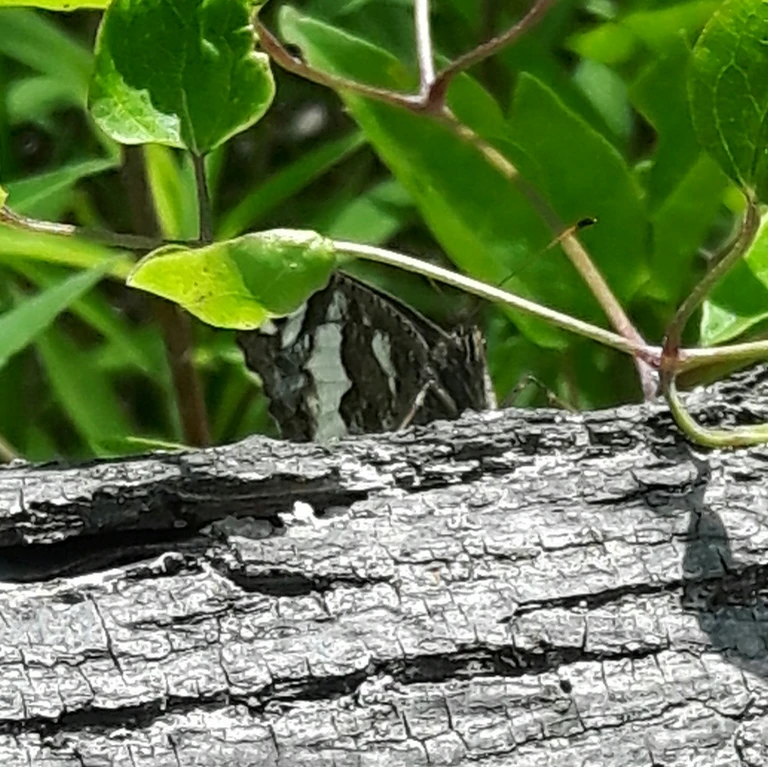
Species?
Brintesia circe
